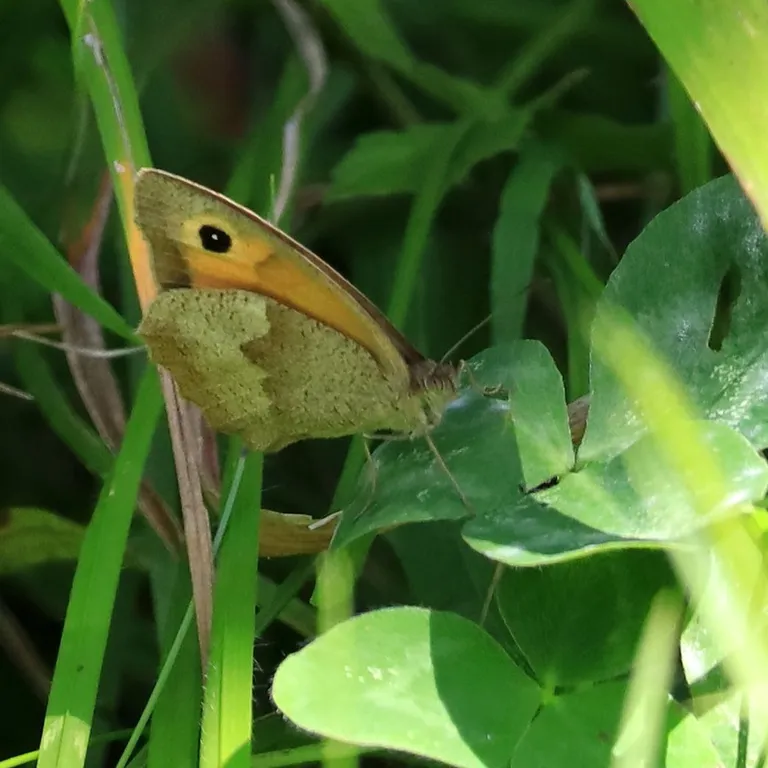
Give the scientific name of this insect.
Maniola jurtina
